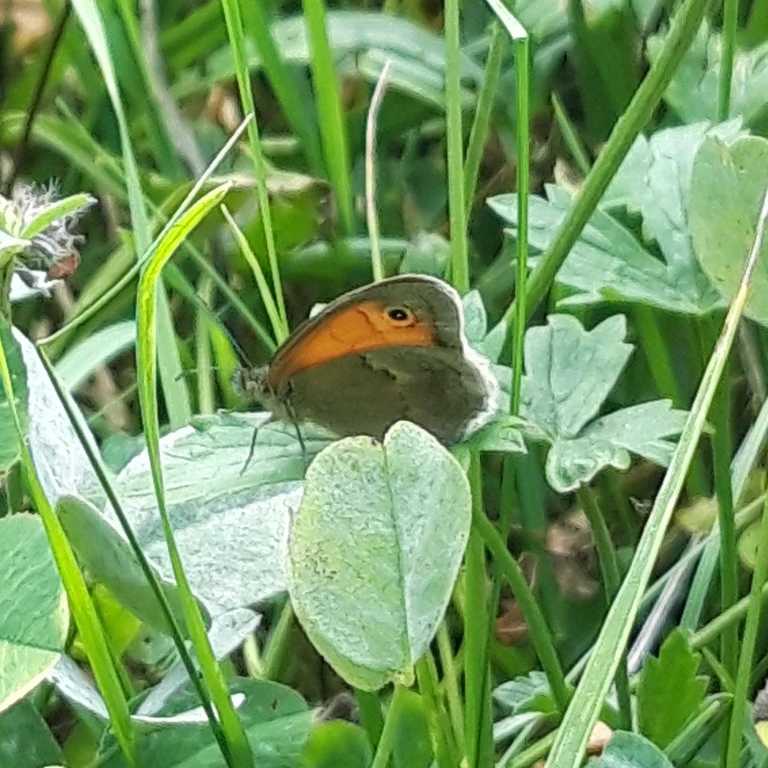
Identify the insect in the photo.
Coenonympha pamphilus
